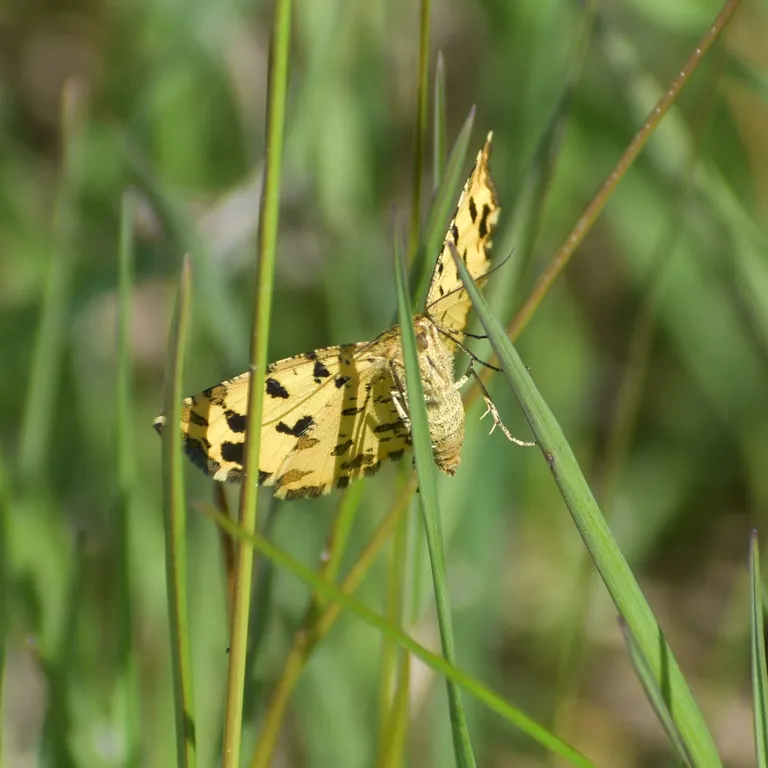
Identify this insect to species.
Pseudopanthera macularia
